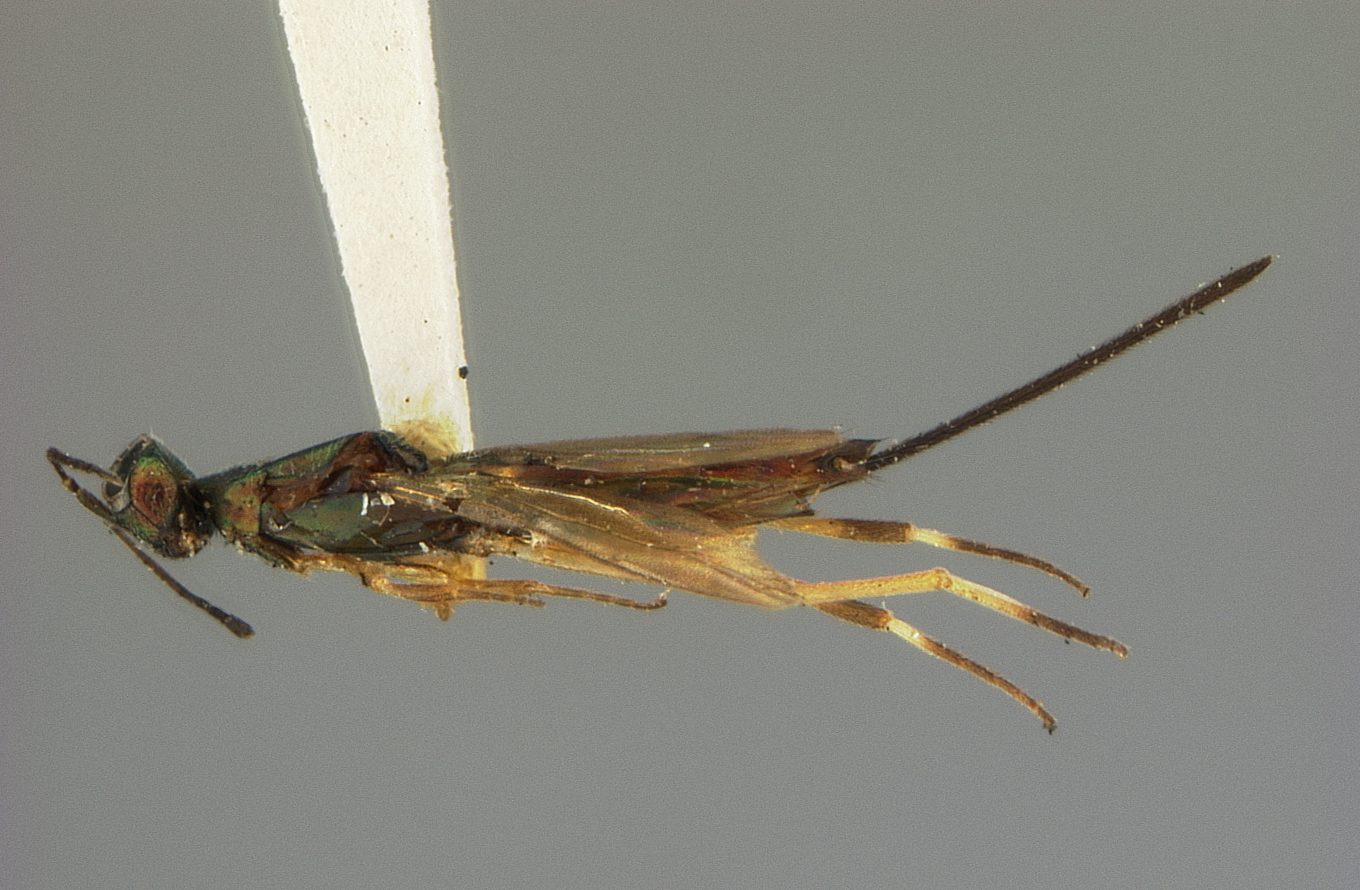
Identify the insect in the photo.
Charitopus schwarzii
